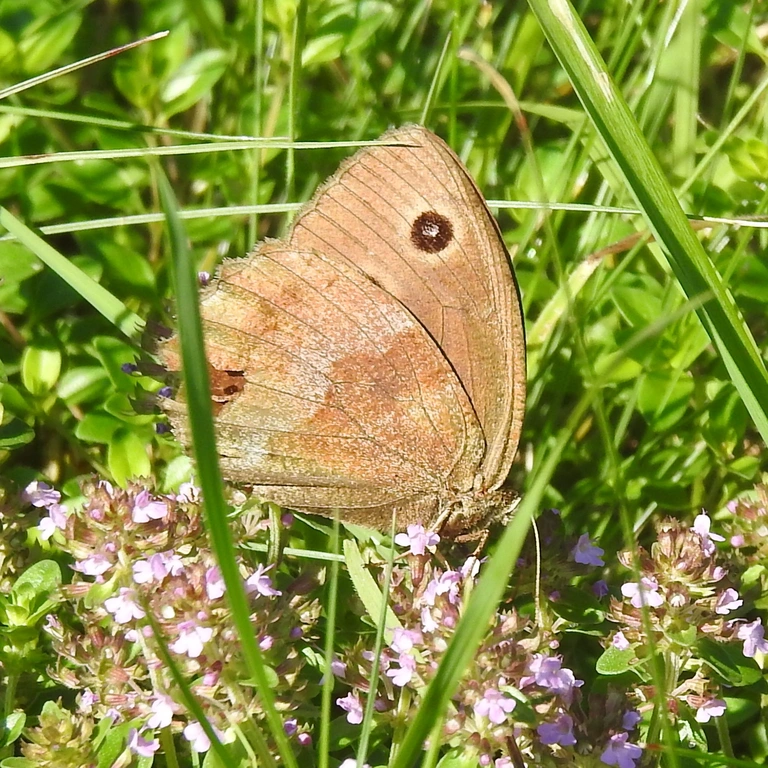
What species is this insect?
Minois dryas
